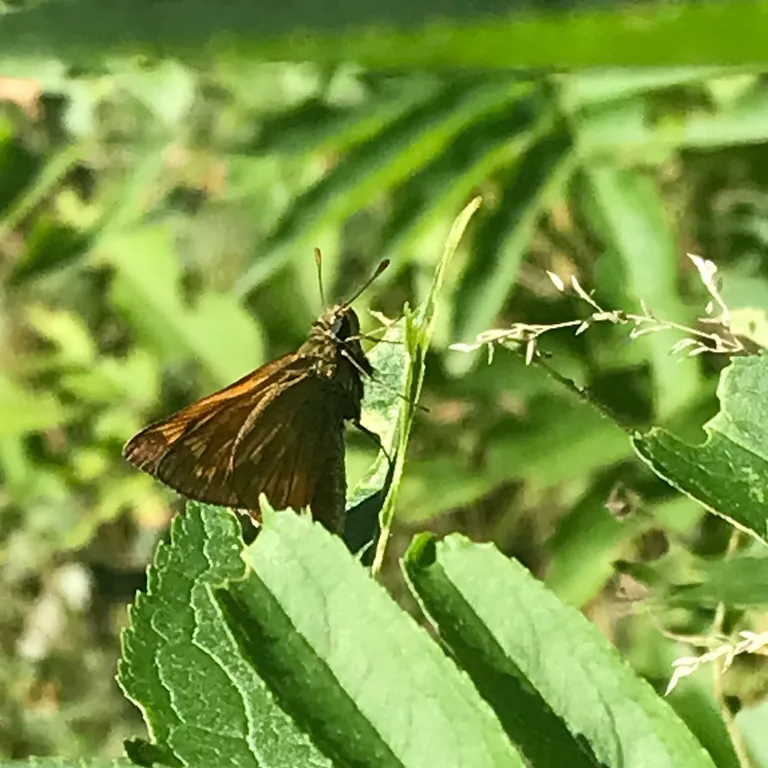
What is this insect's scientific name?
Ochlodes sylvanus (also Ochlodes venata)
